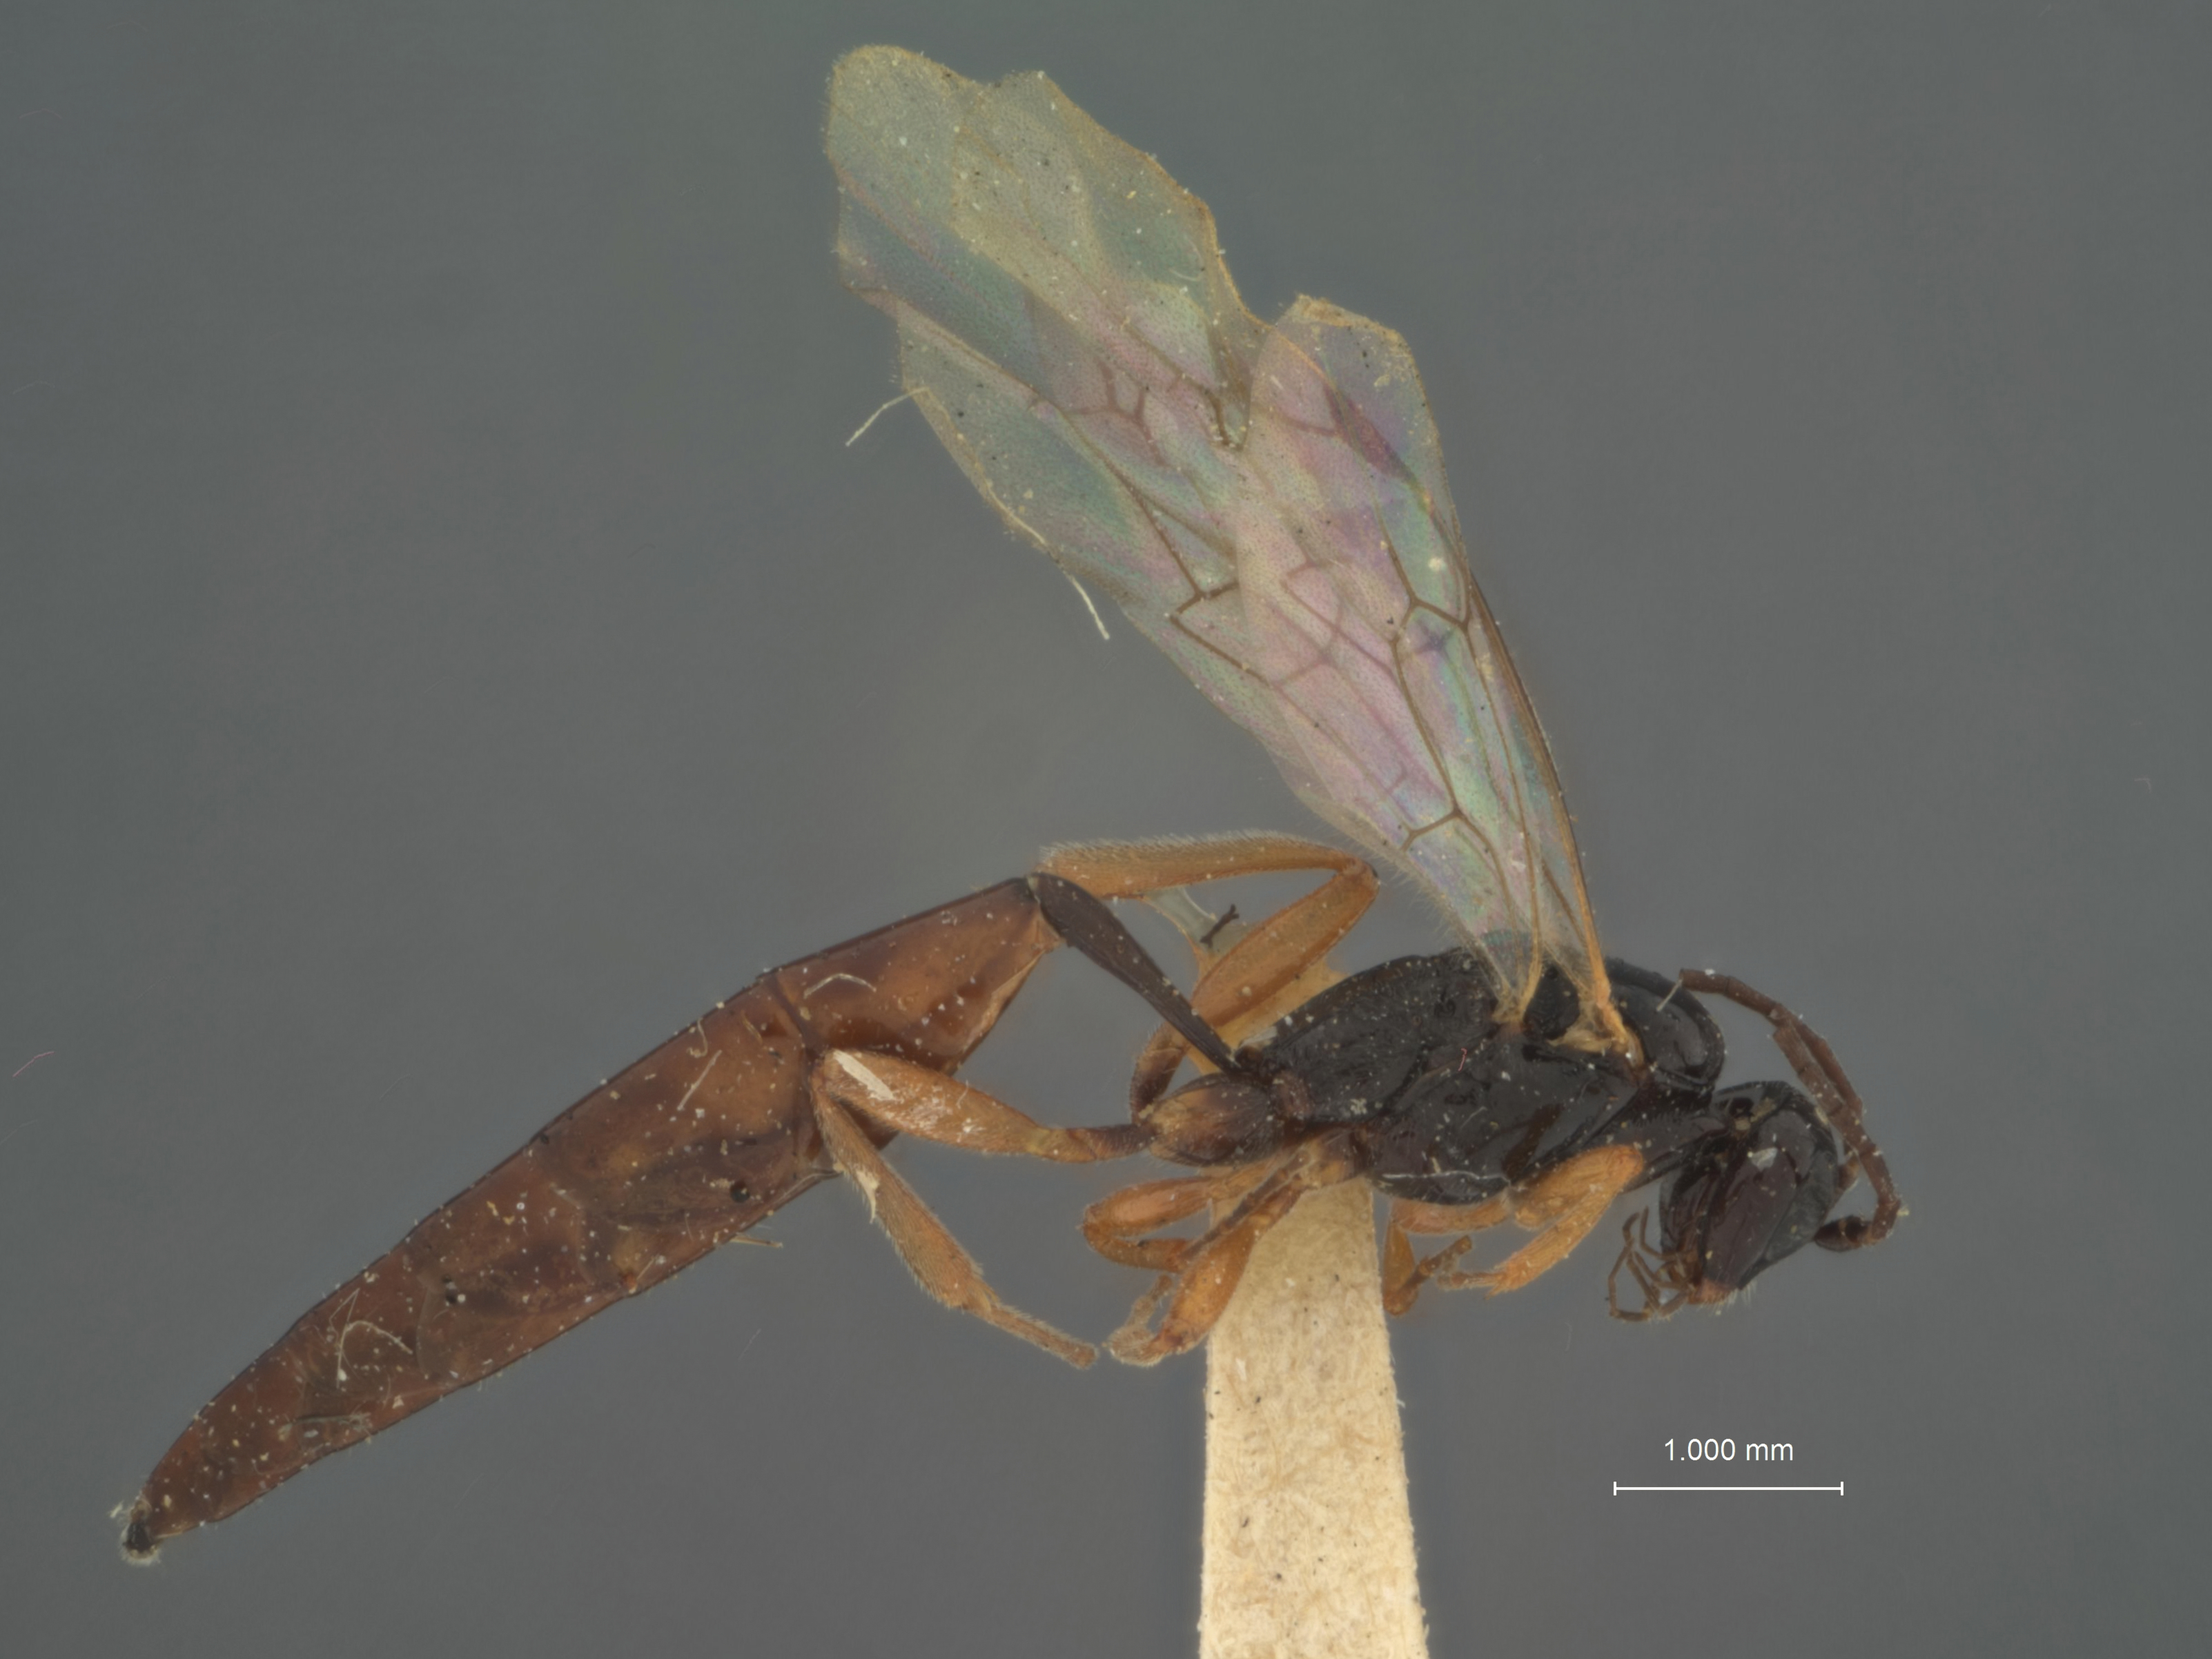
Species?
Seleucus gillettei
